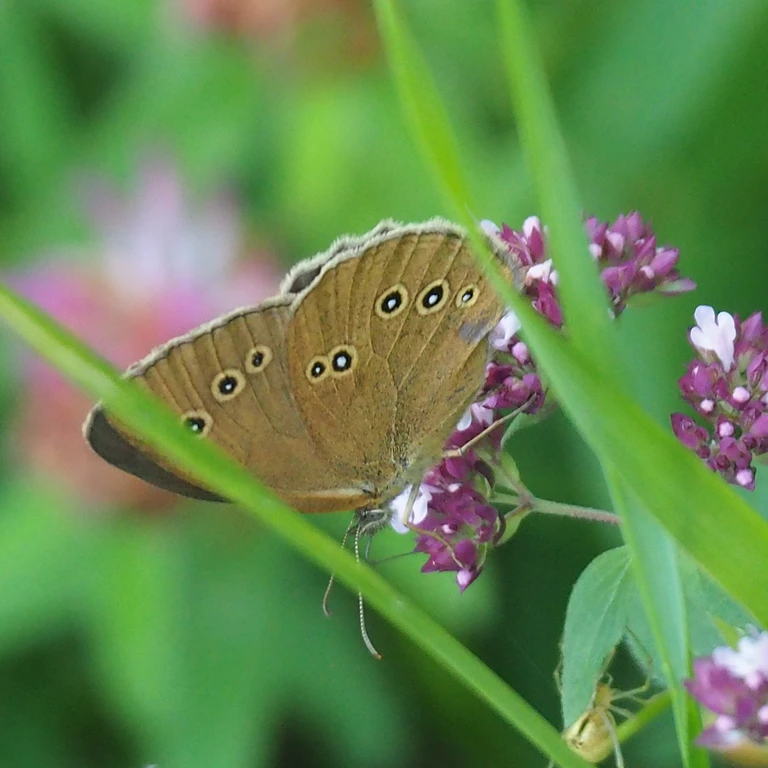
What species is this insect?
Aphantopus hyperantus
